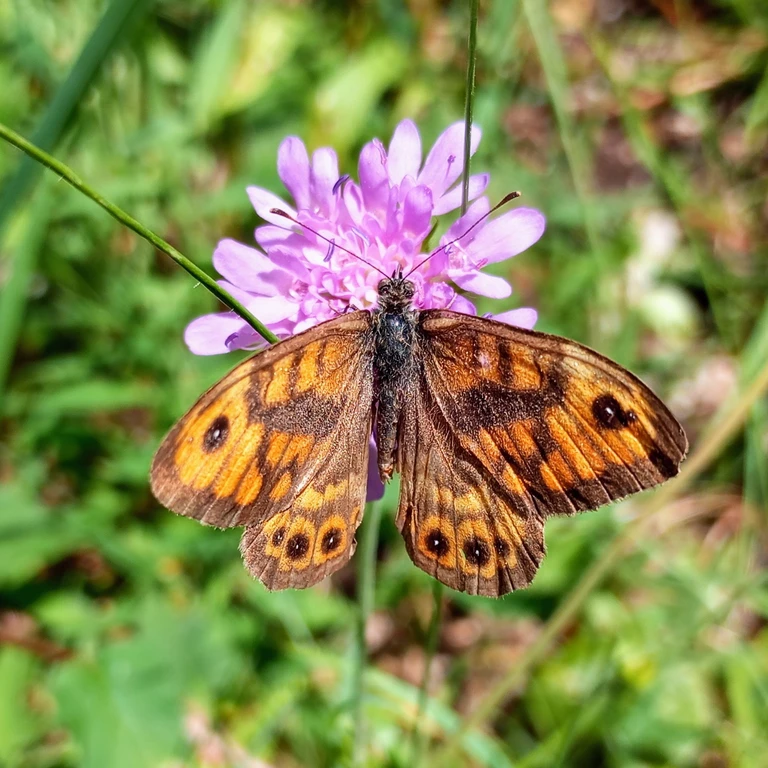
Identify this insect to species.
Lasiommata megera (also Pararge megera)
